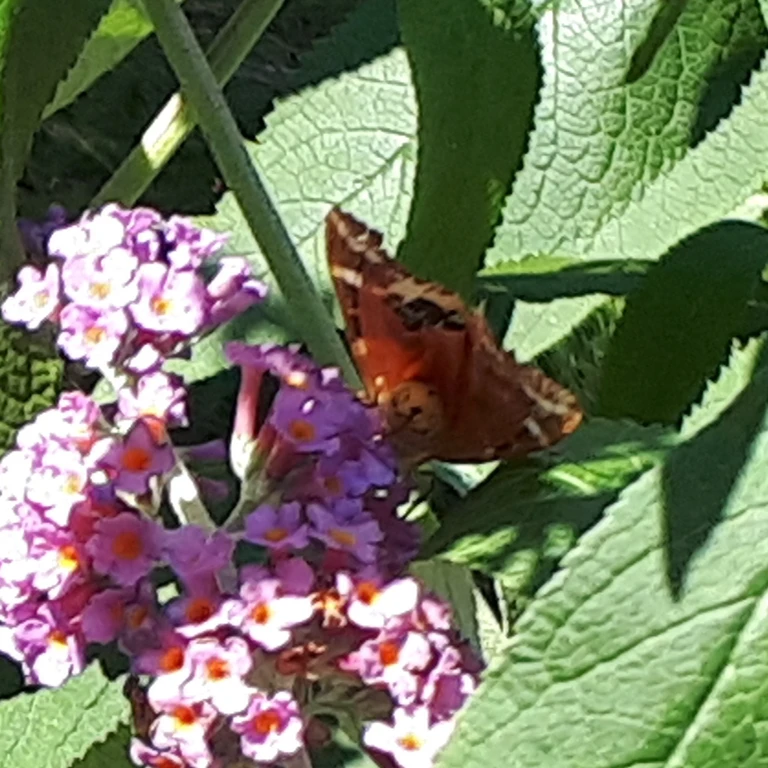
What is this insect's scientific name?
Euplagia quadripunctaria
